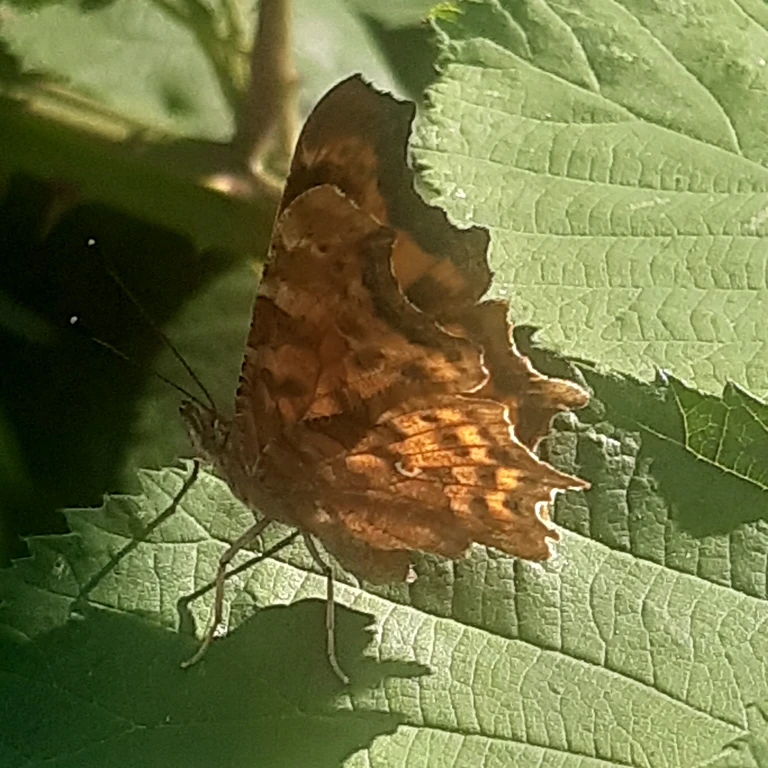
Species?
Polygonia c-album
